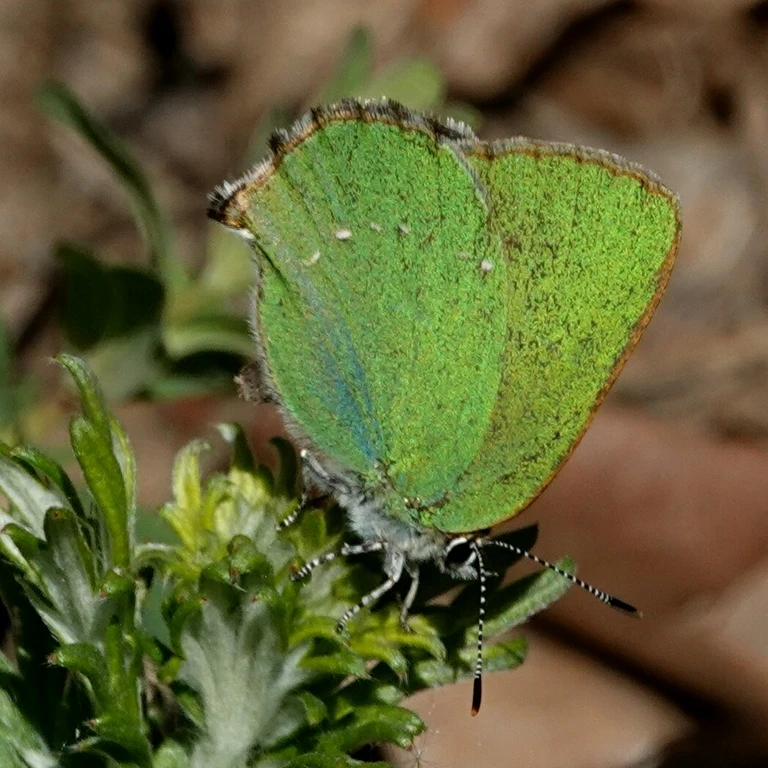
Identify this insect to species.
Callophrys rubi
